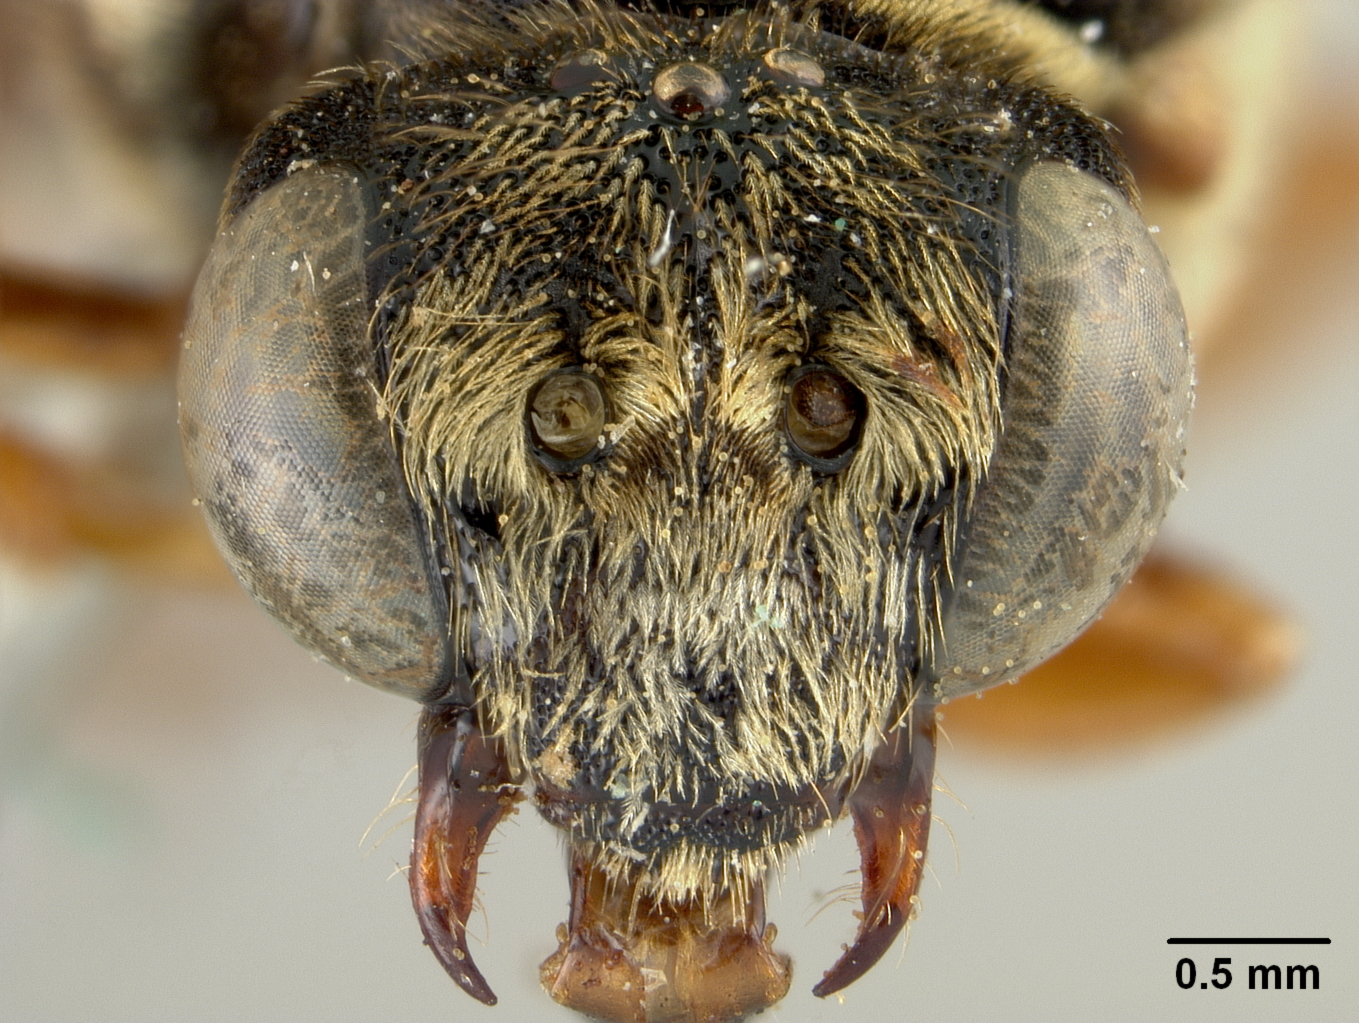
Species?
Triepeolus agaricifer
